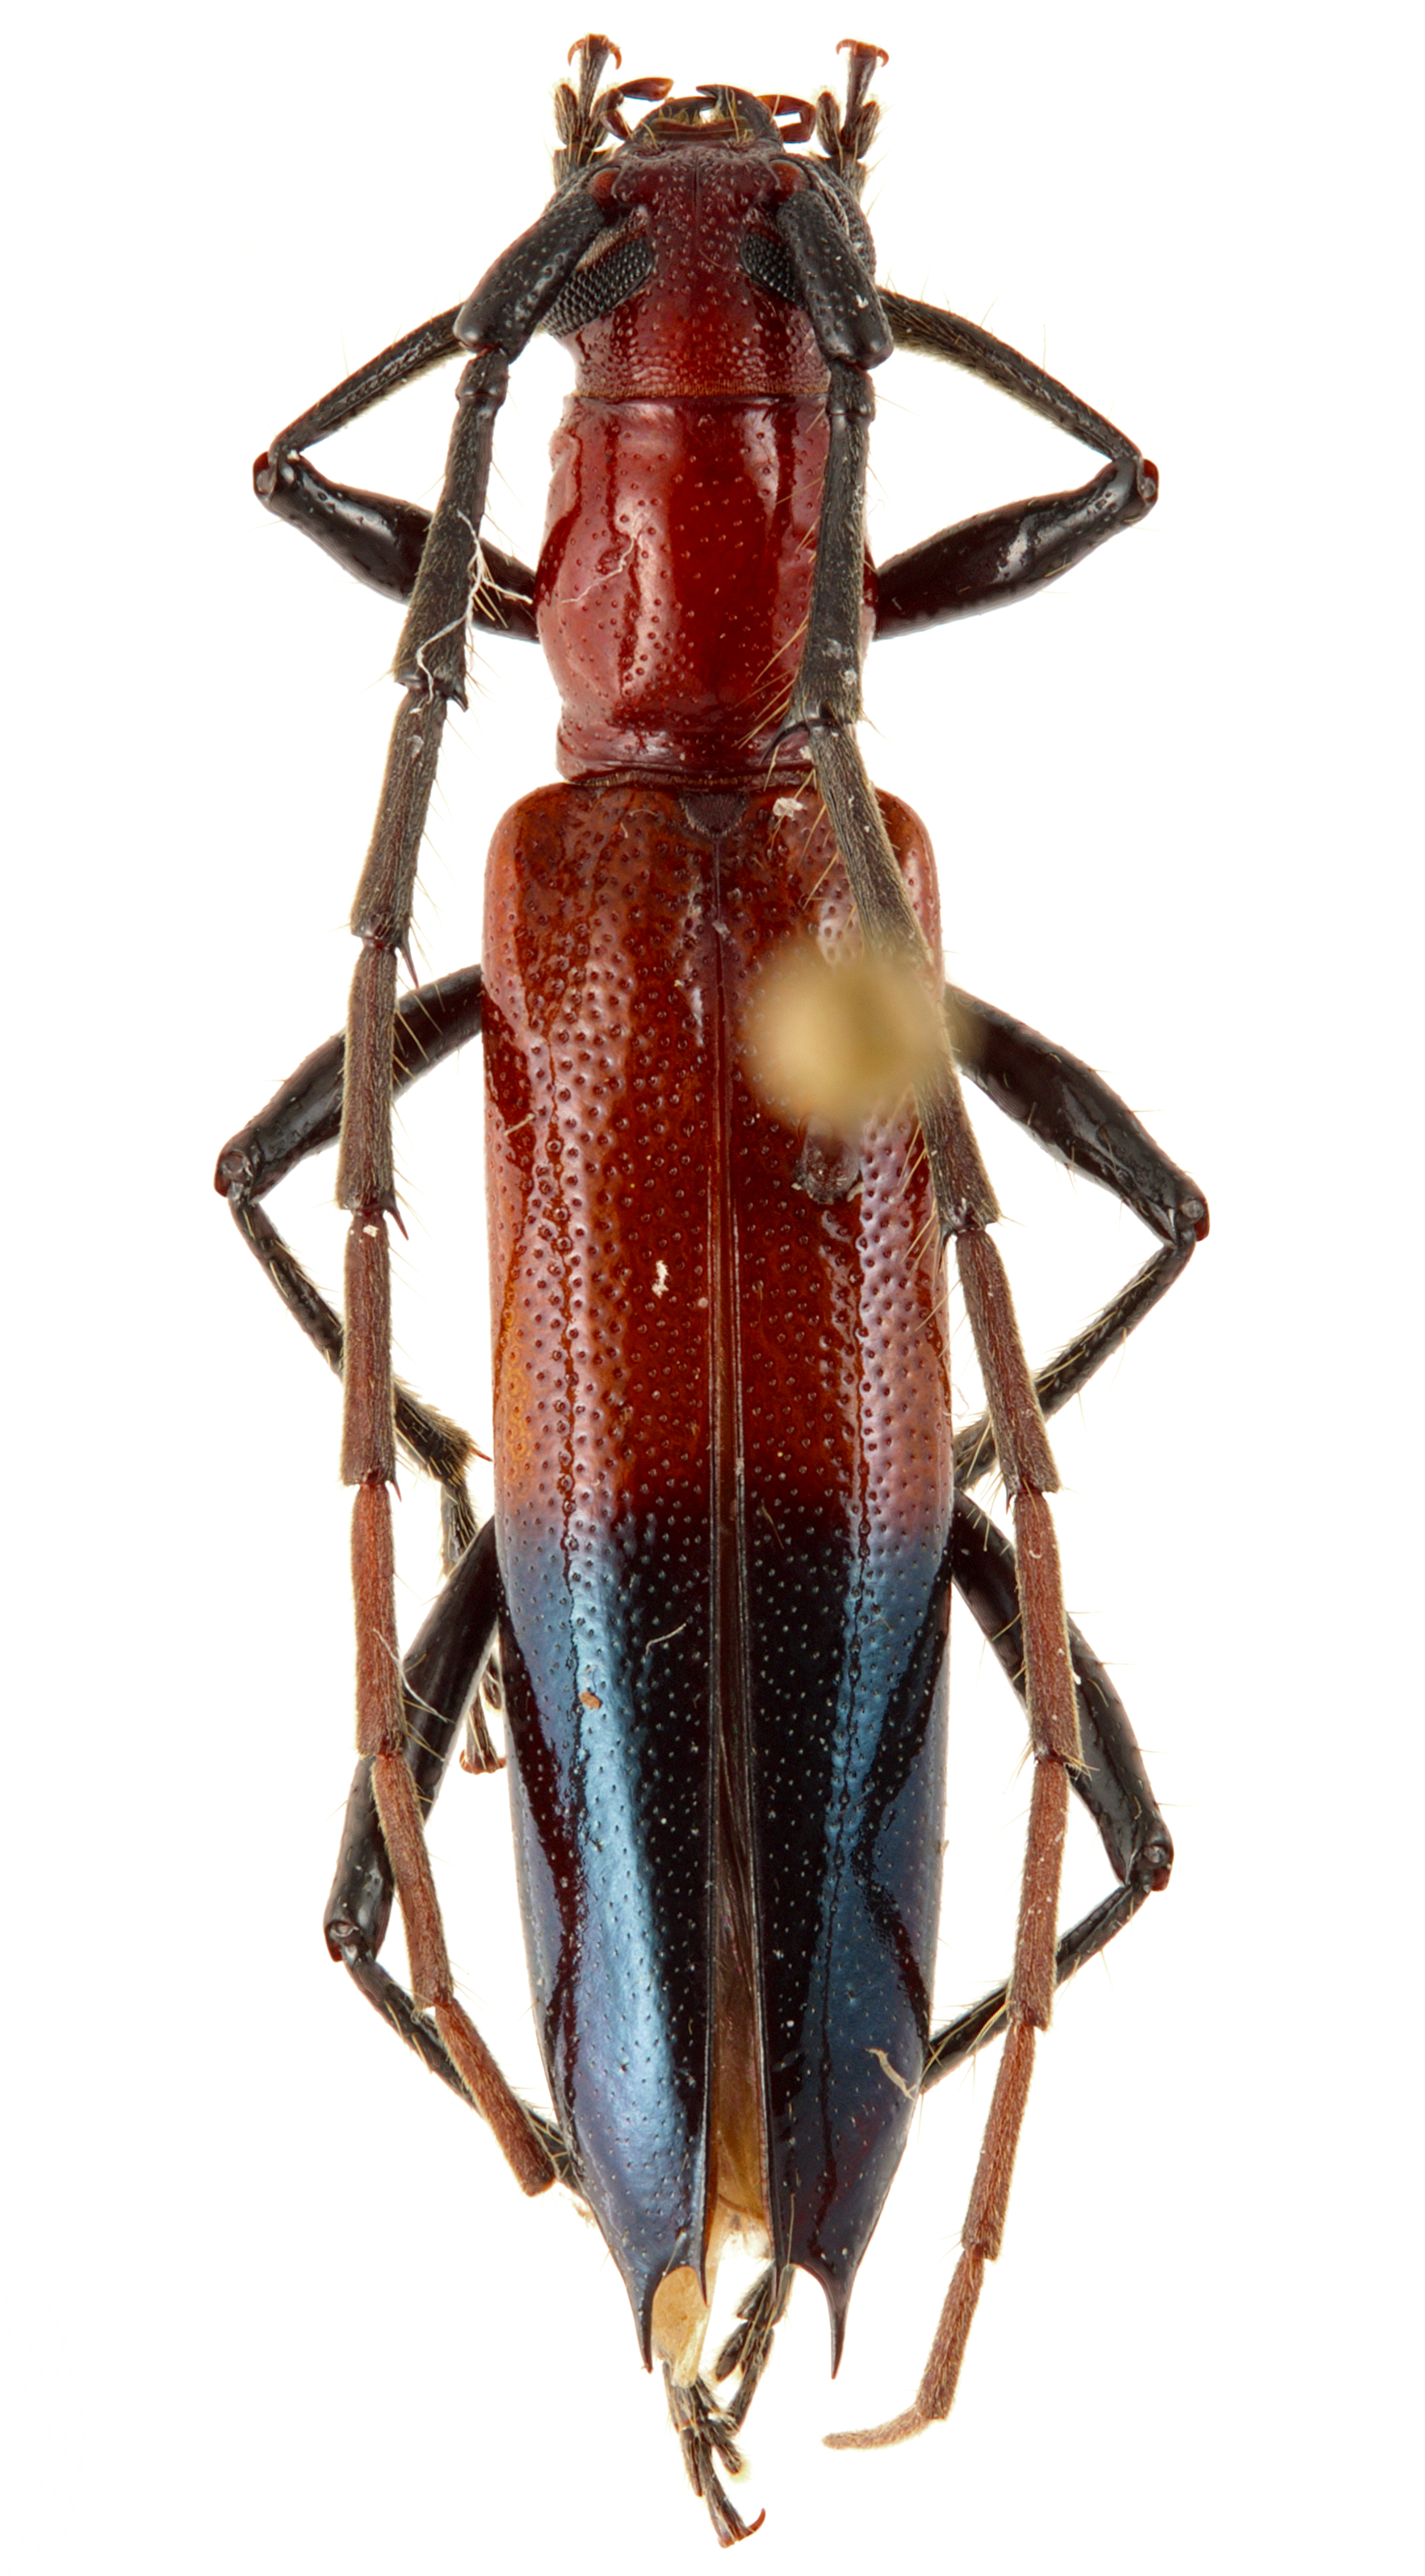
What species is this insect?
Amethysphaerion nigripes
